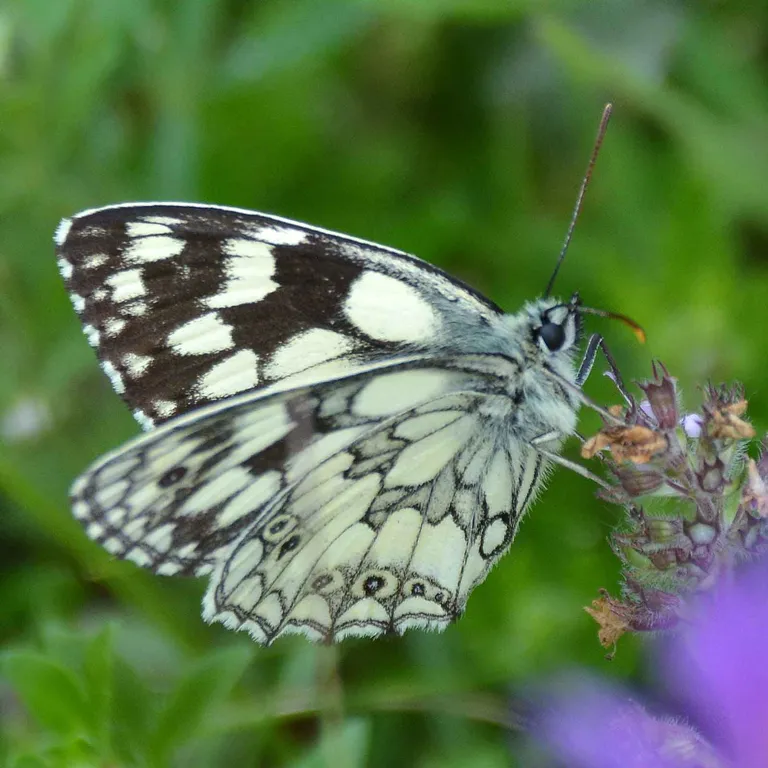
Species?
Melanargia galathea
